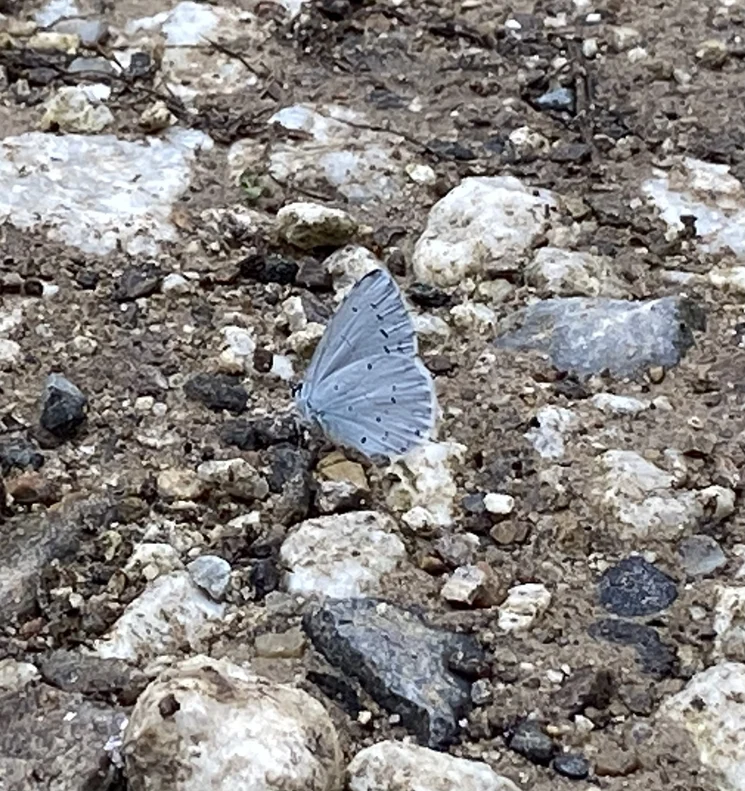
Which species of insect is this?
Celastrina argiolus
